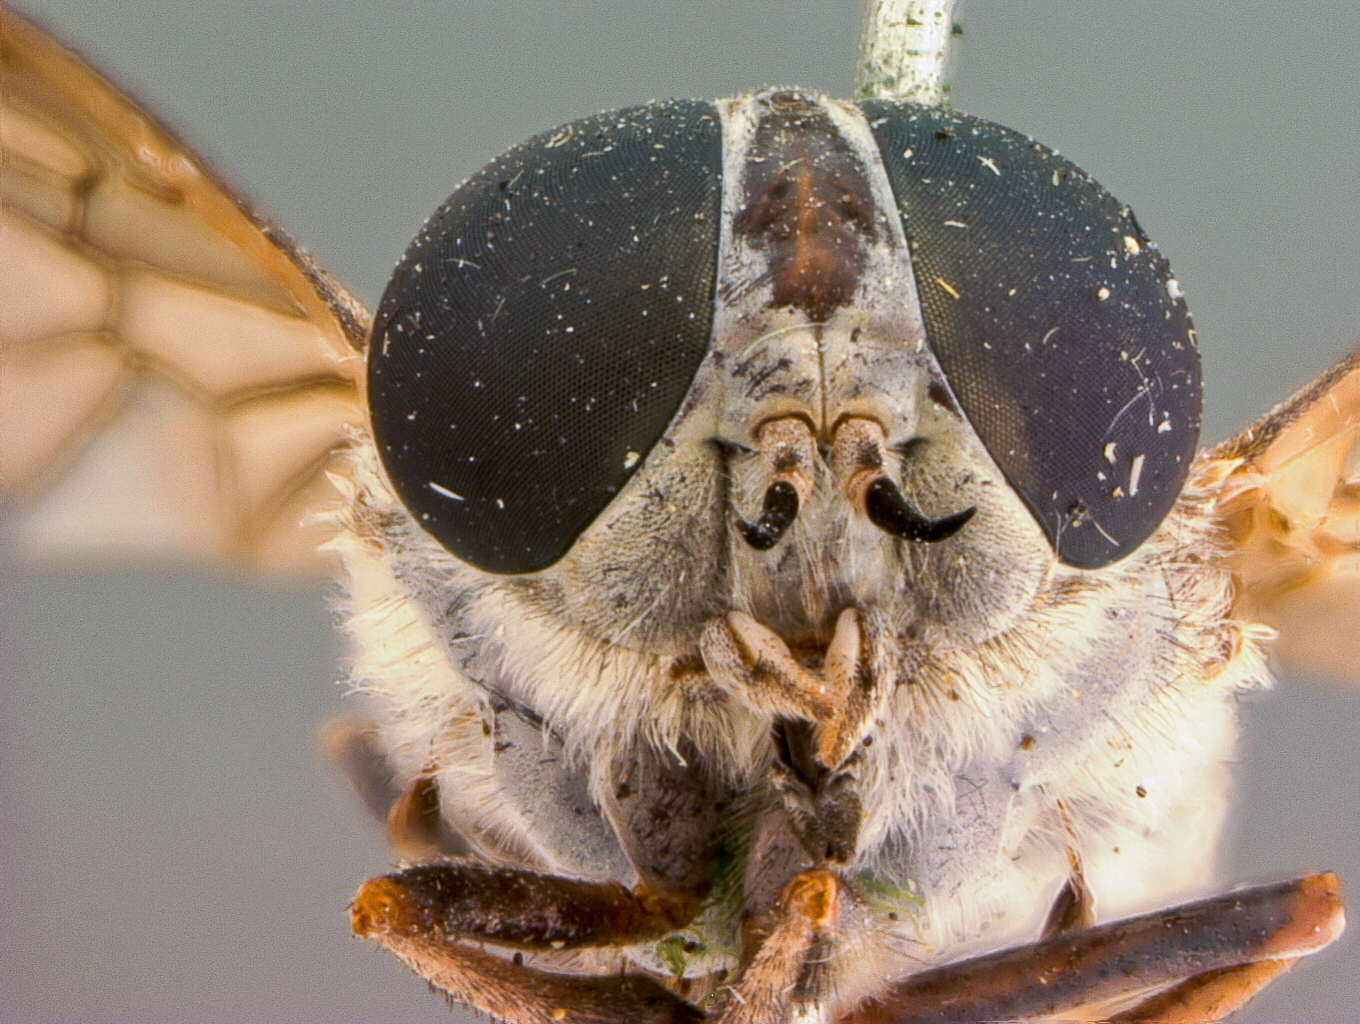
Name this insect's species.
Apatolestes similis
